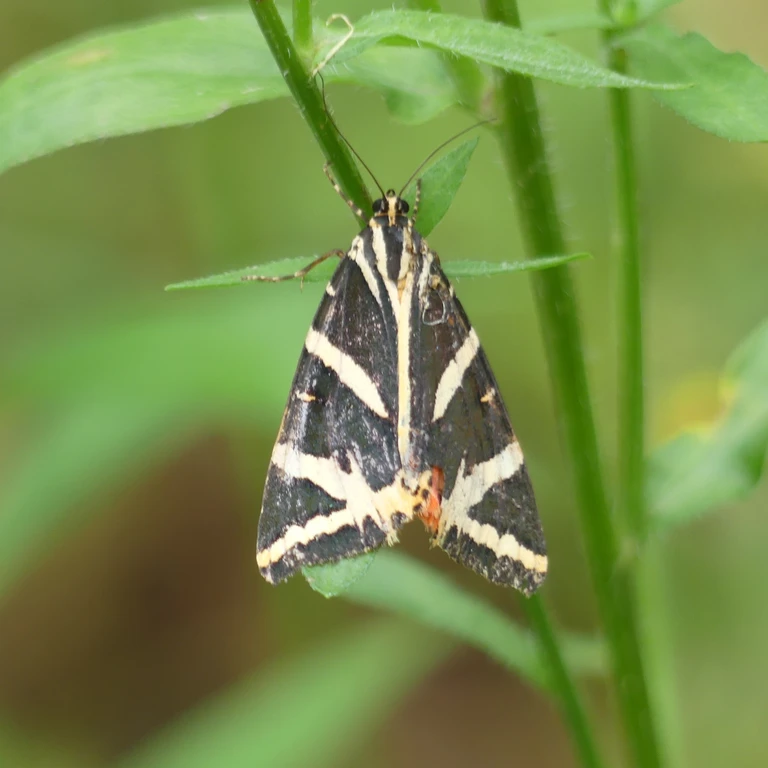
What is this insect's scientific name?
Euplagia quadripunctaria
